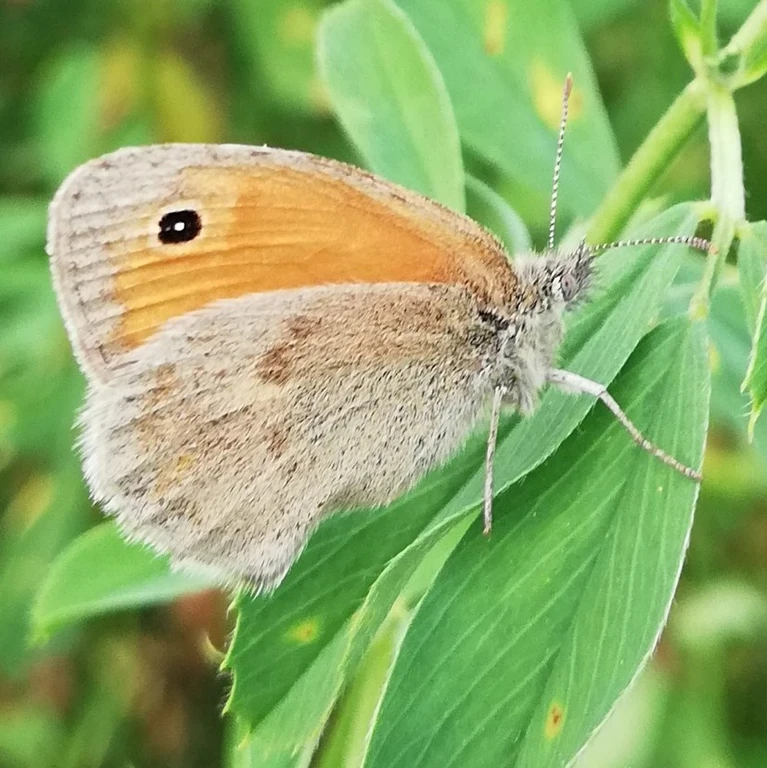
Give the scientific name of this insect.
Coenonympha pamphilus
